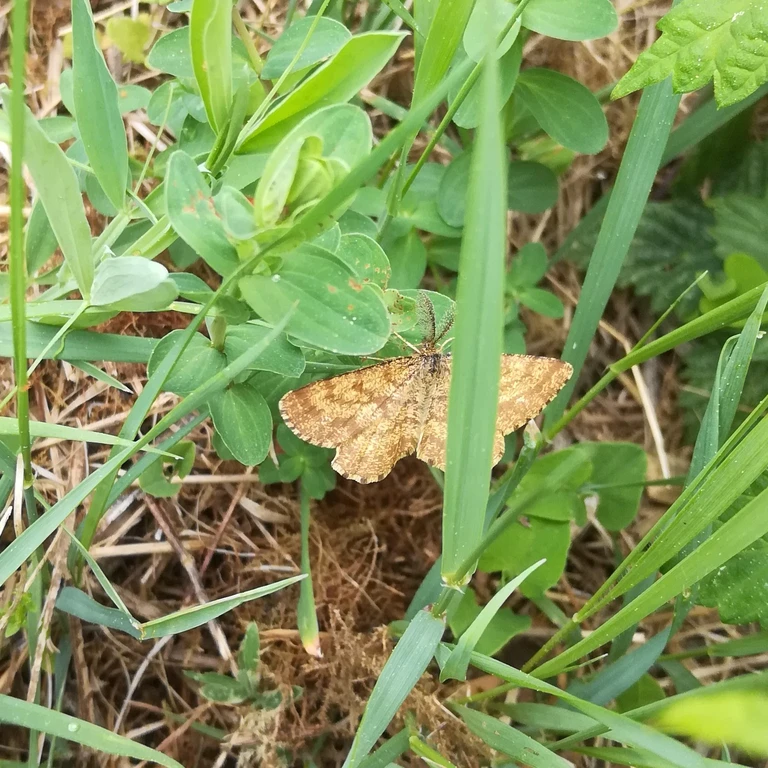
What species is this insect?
Ematurga atomaria
